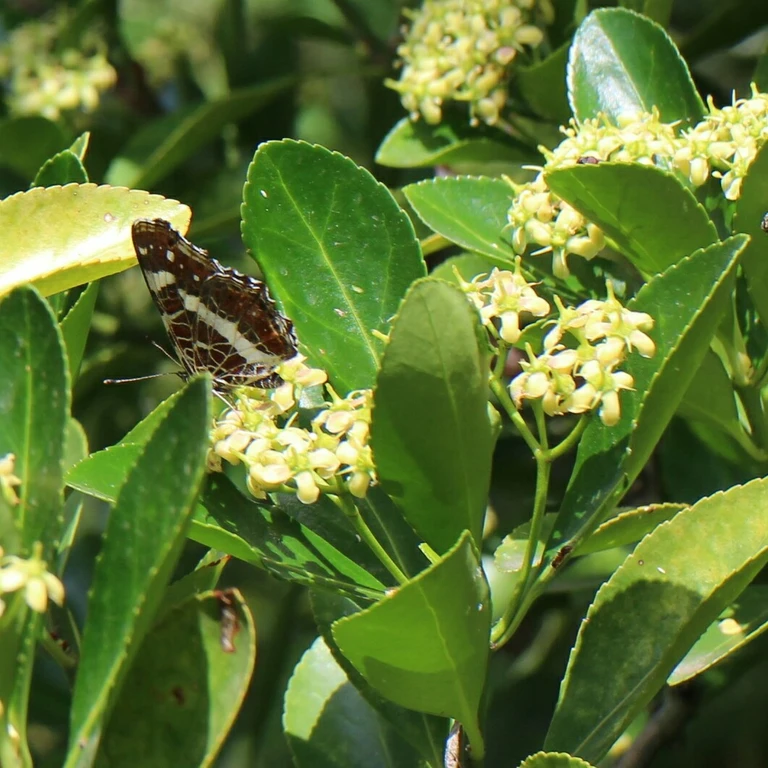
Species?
Araschnia levana
